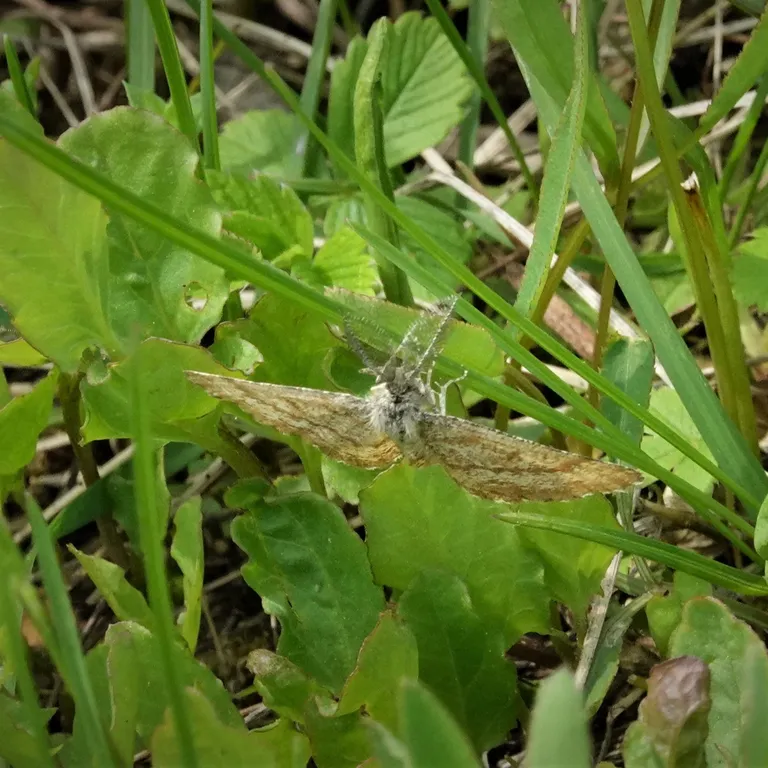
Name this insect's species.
Ematurga atomaria
